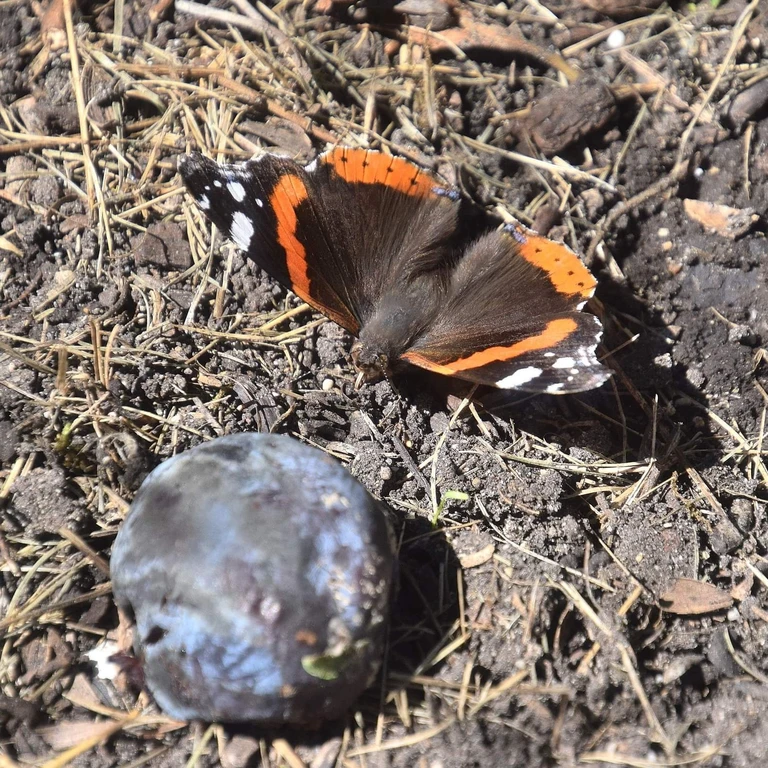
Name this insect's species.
Vanessa atalanta
